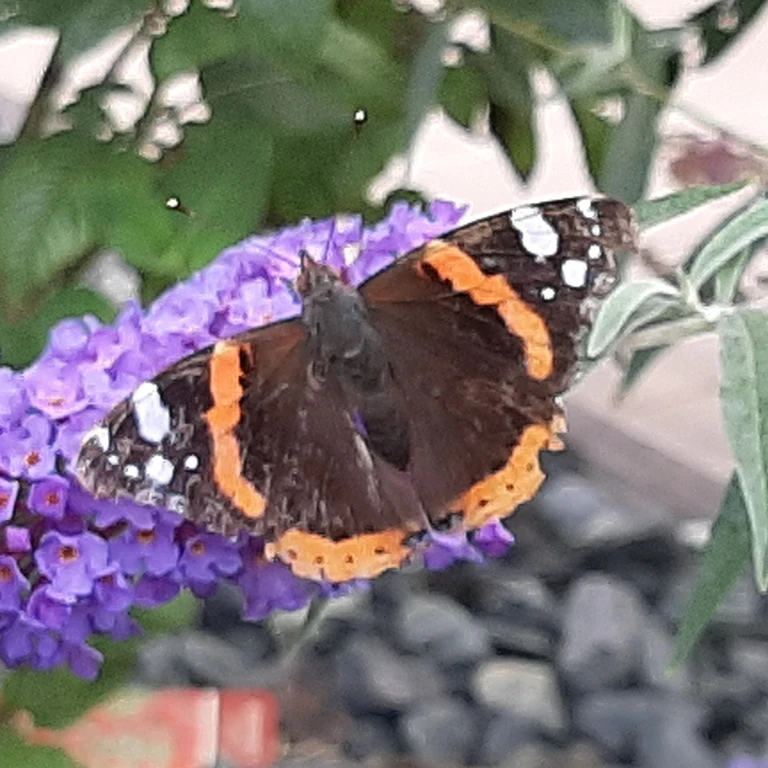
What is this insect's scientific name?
Vanessa atalanta
